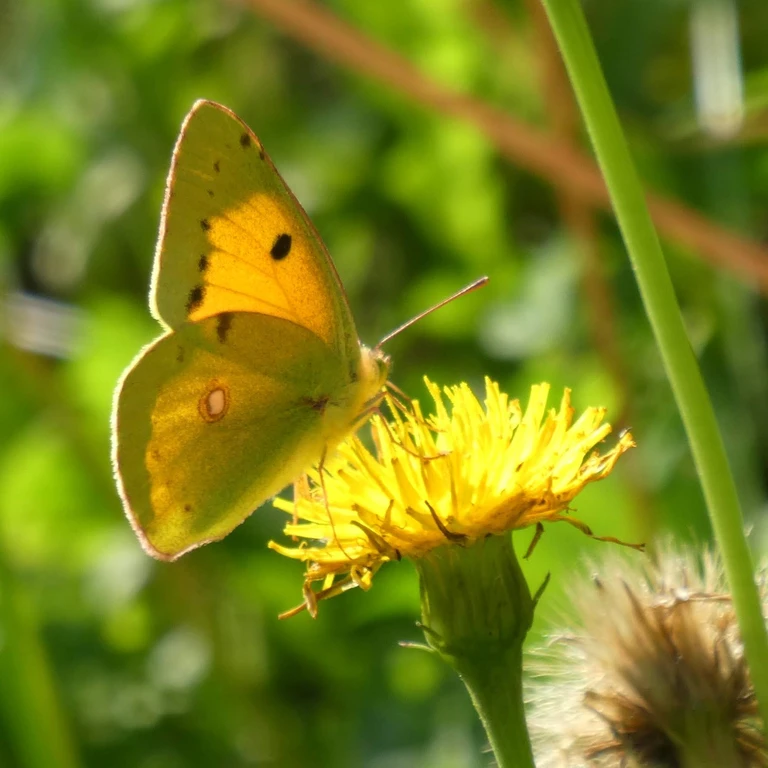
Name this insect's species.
Colias croceus
